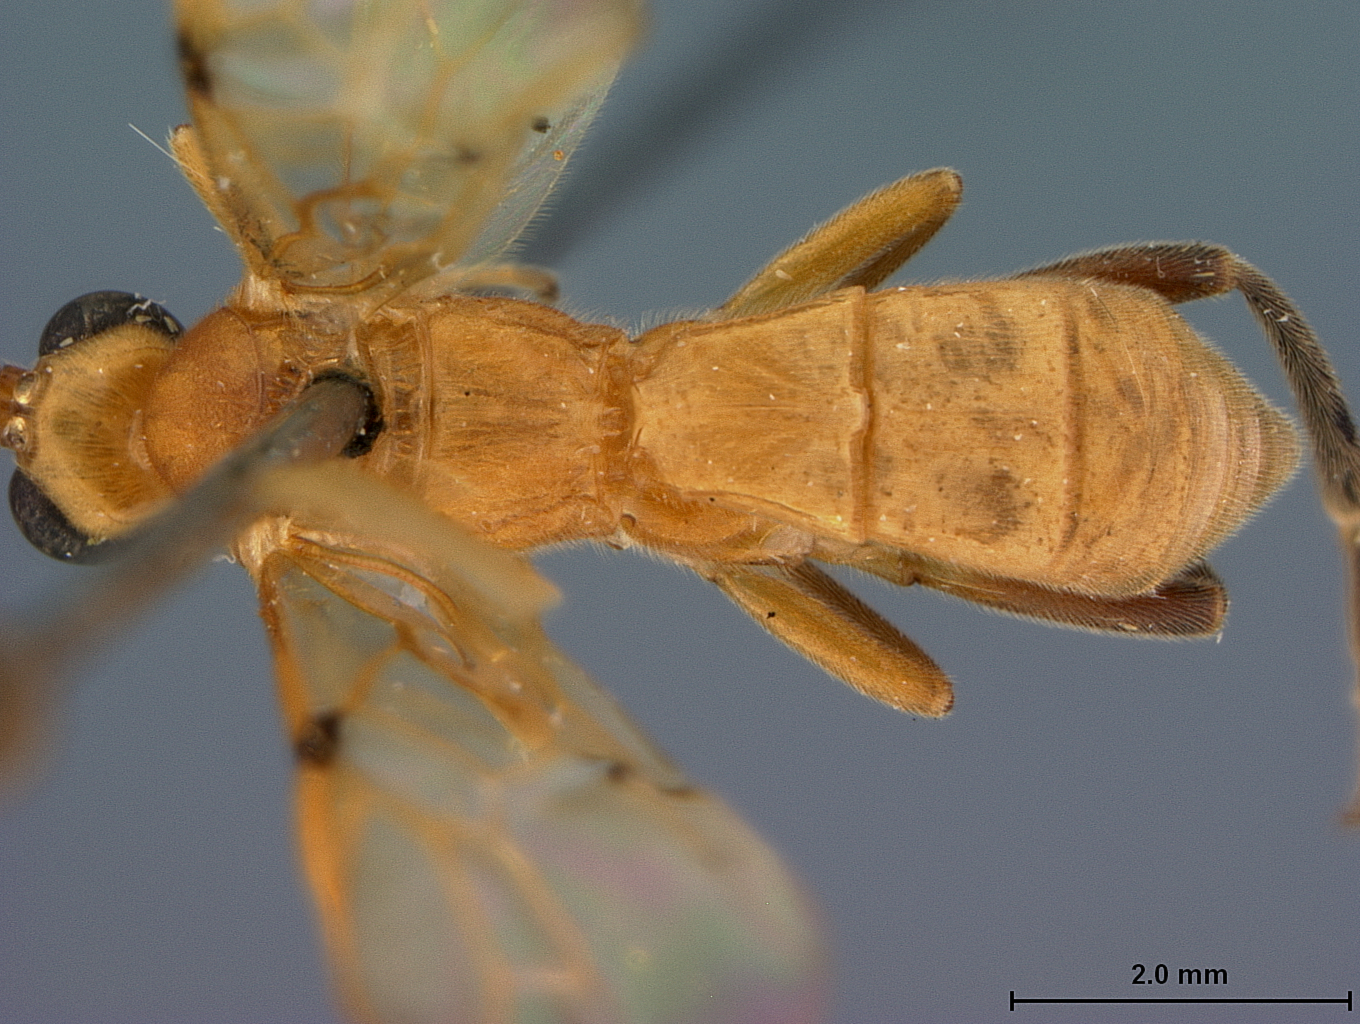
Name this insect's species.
Aleiodes bakeri
